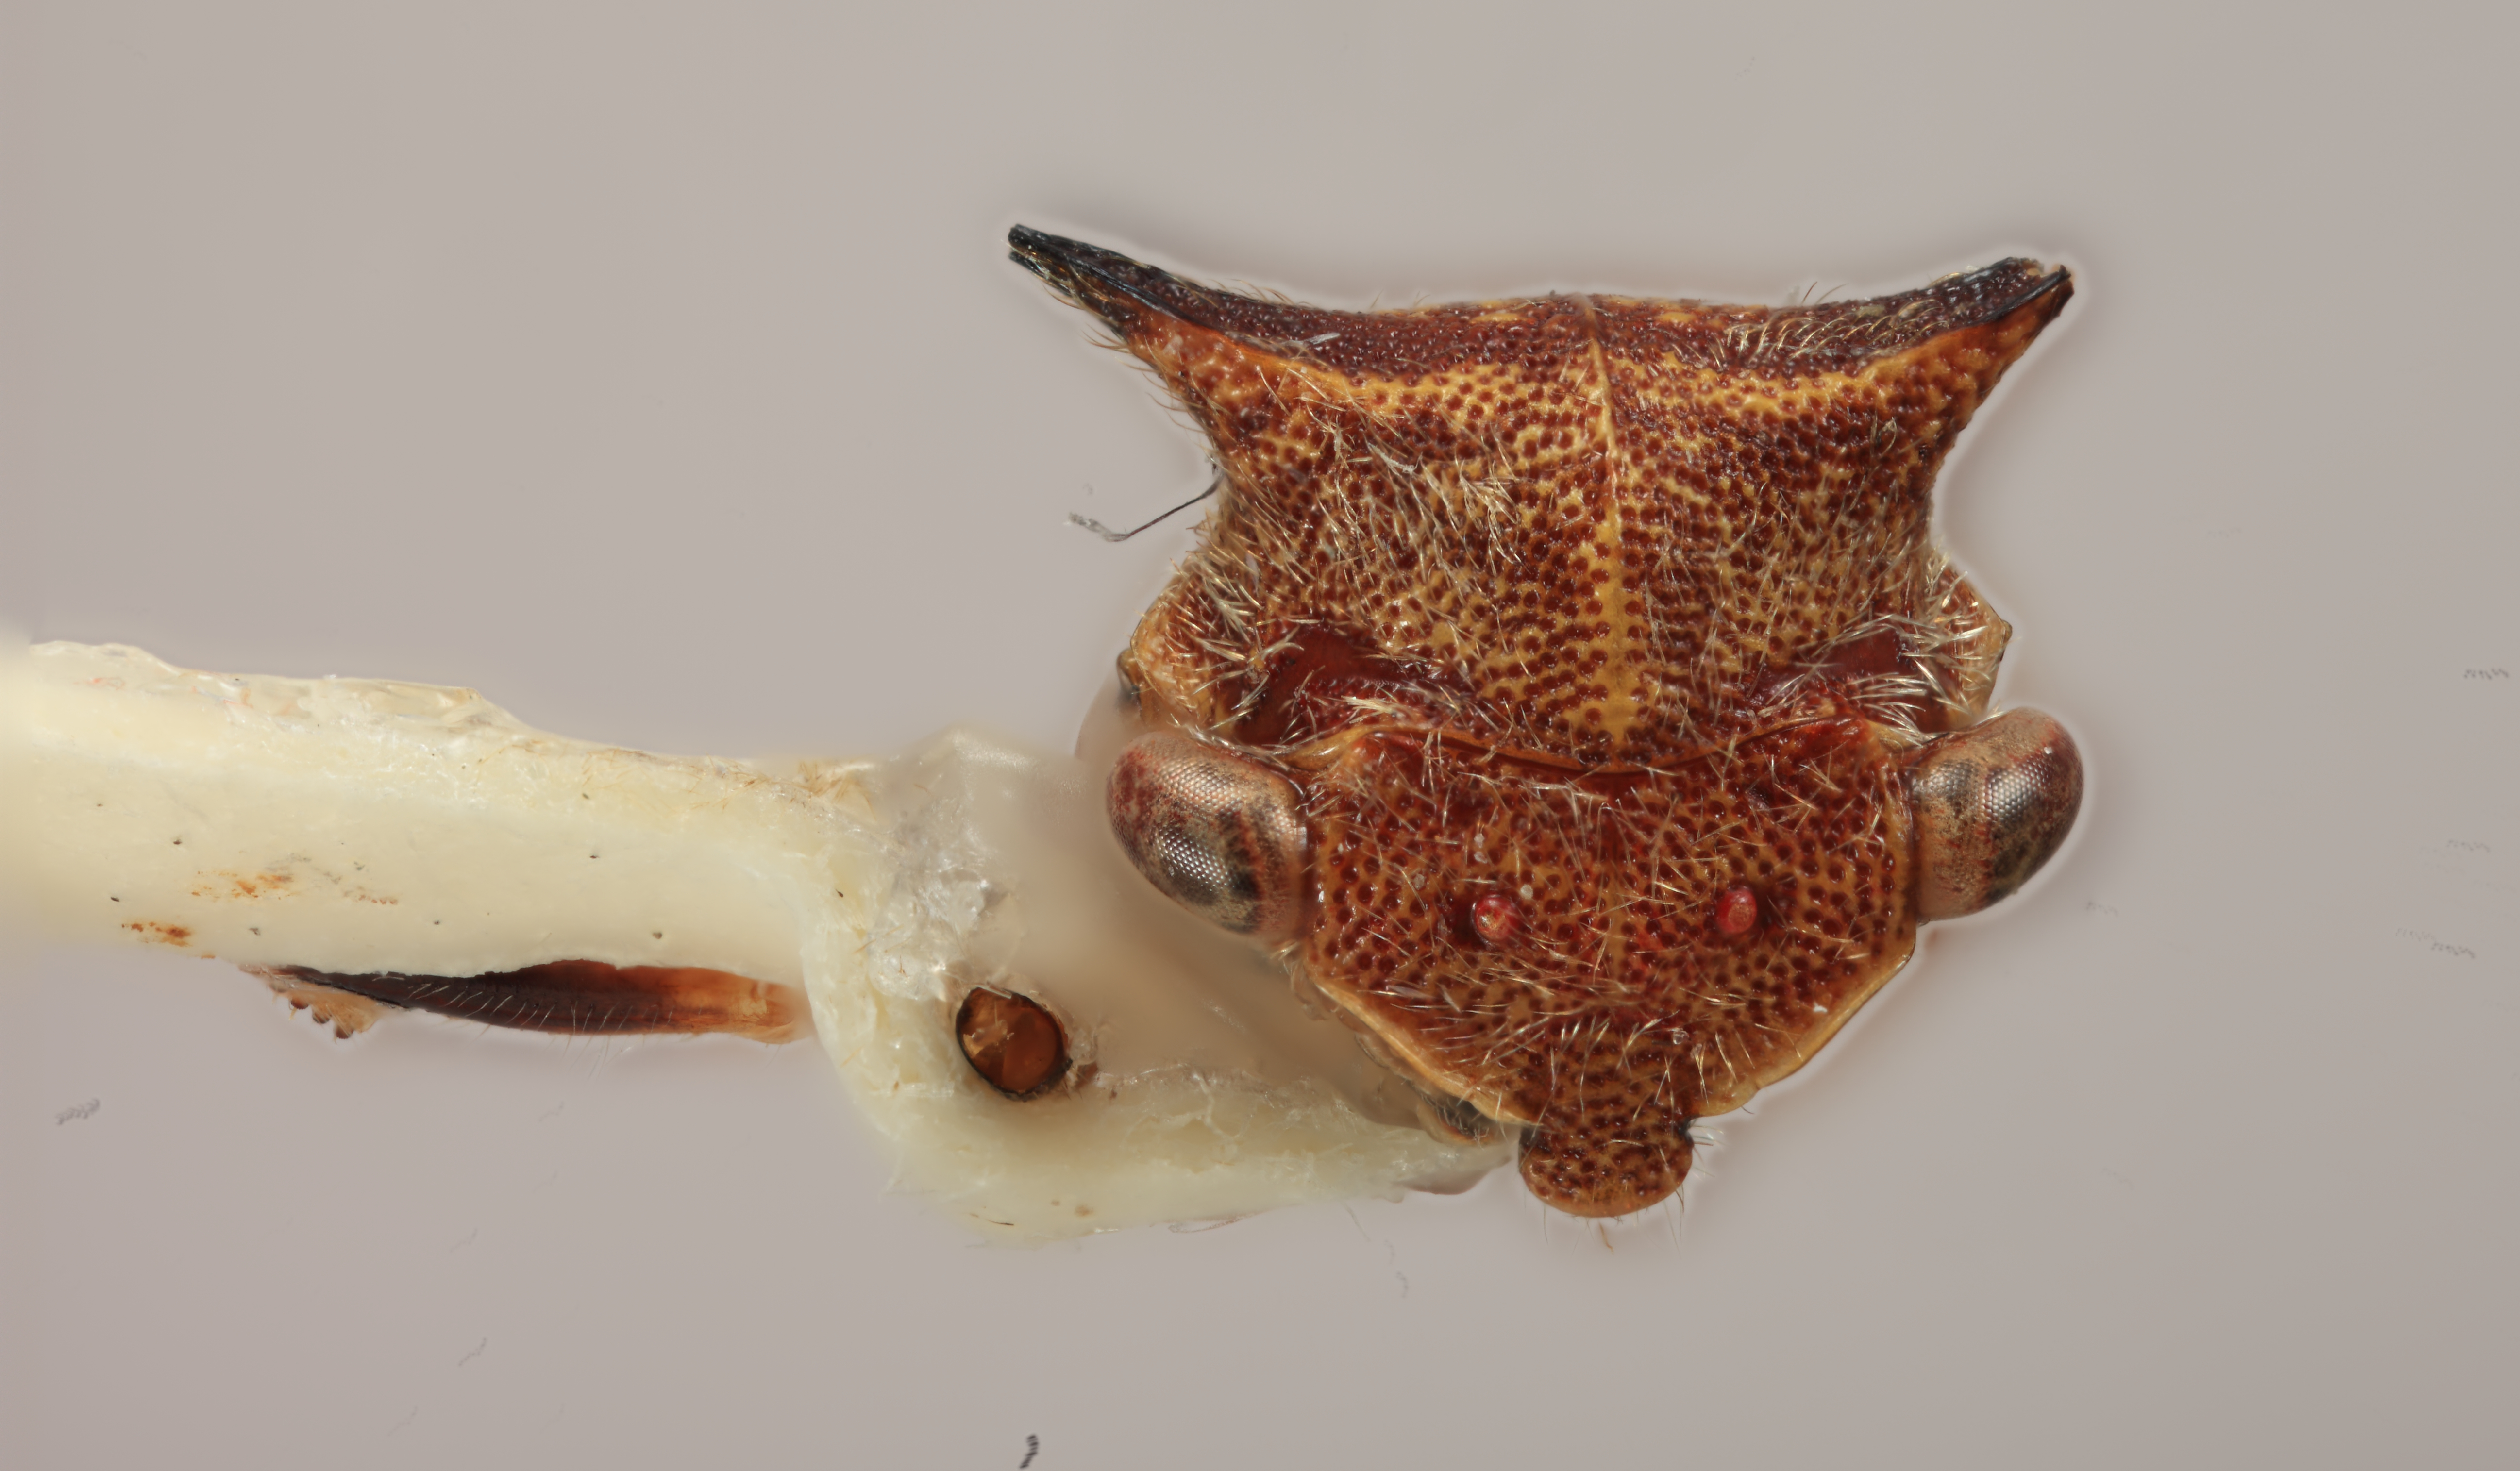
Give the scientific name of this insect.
Tolania corcula
